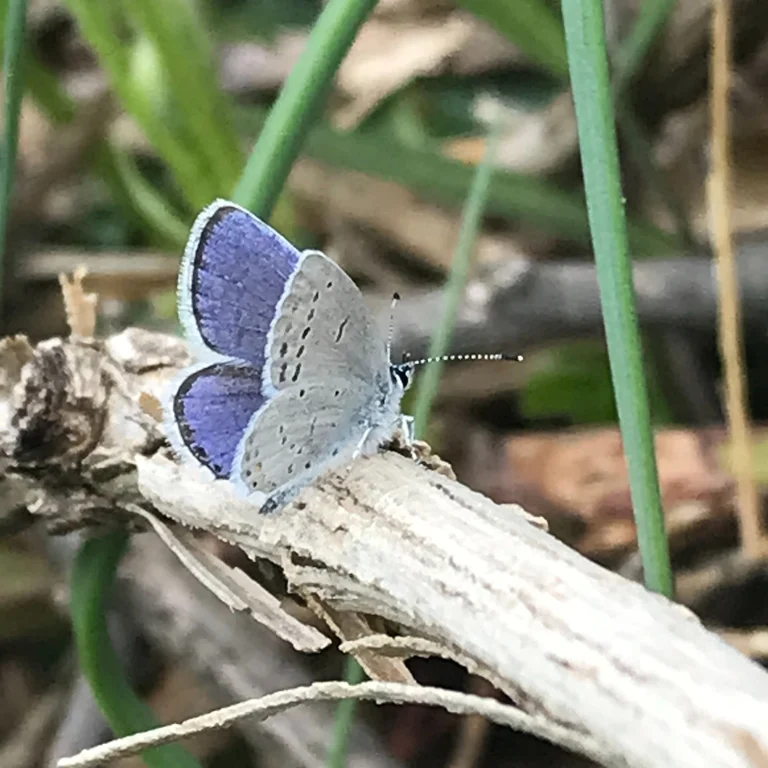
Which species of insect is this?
Cupido argiades (also Elkalyce argiades)
